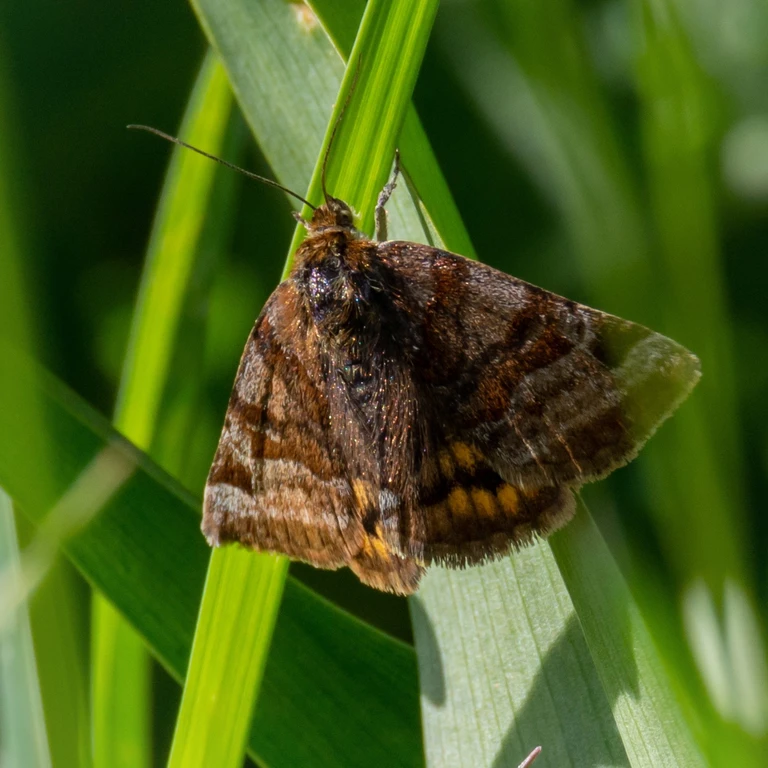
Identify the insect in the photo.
Euclidia glyphica
